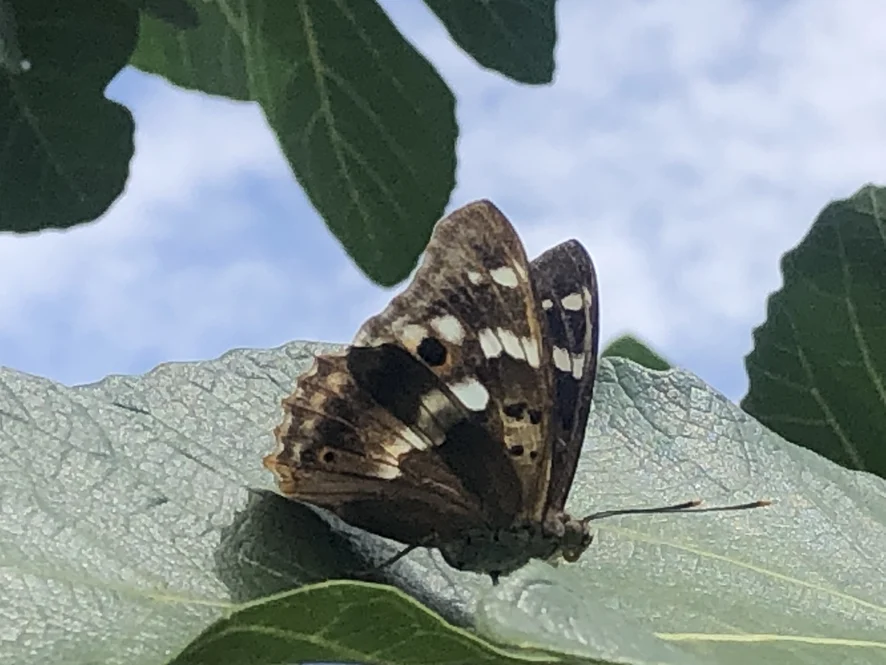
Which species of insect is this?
Apatura ilia
